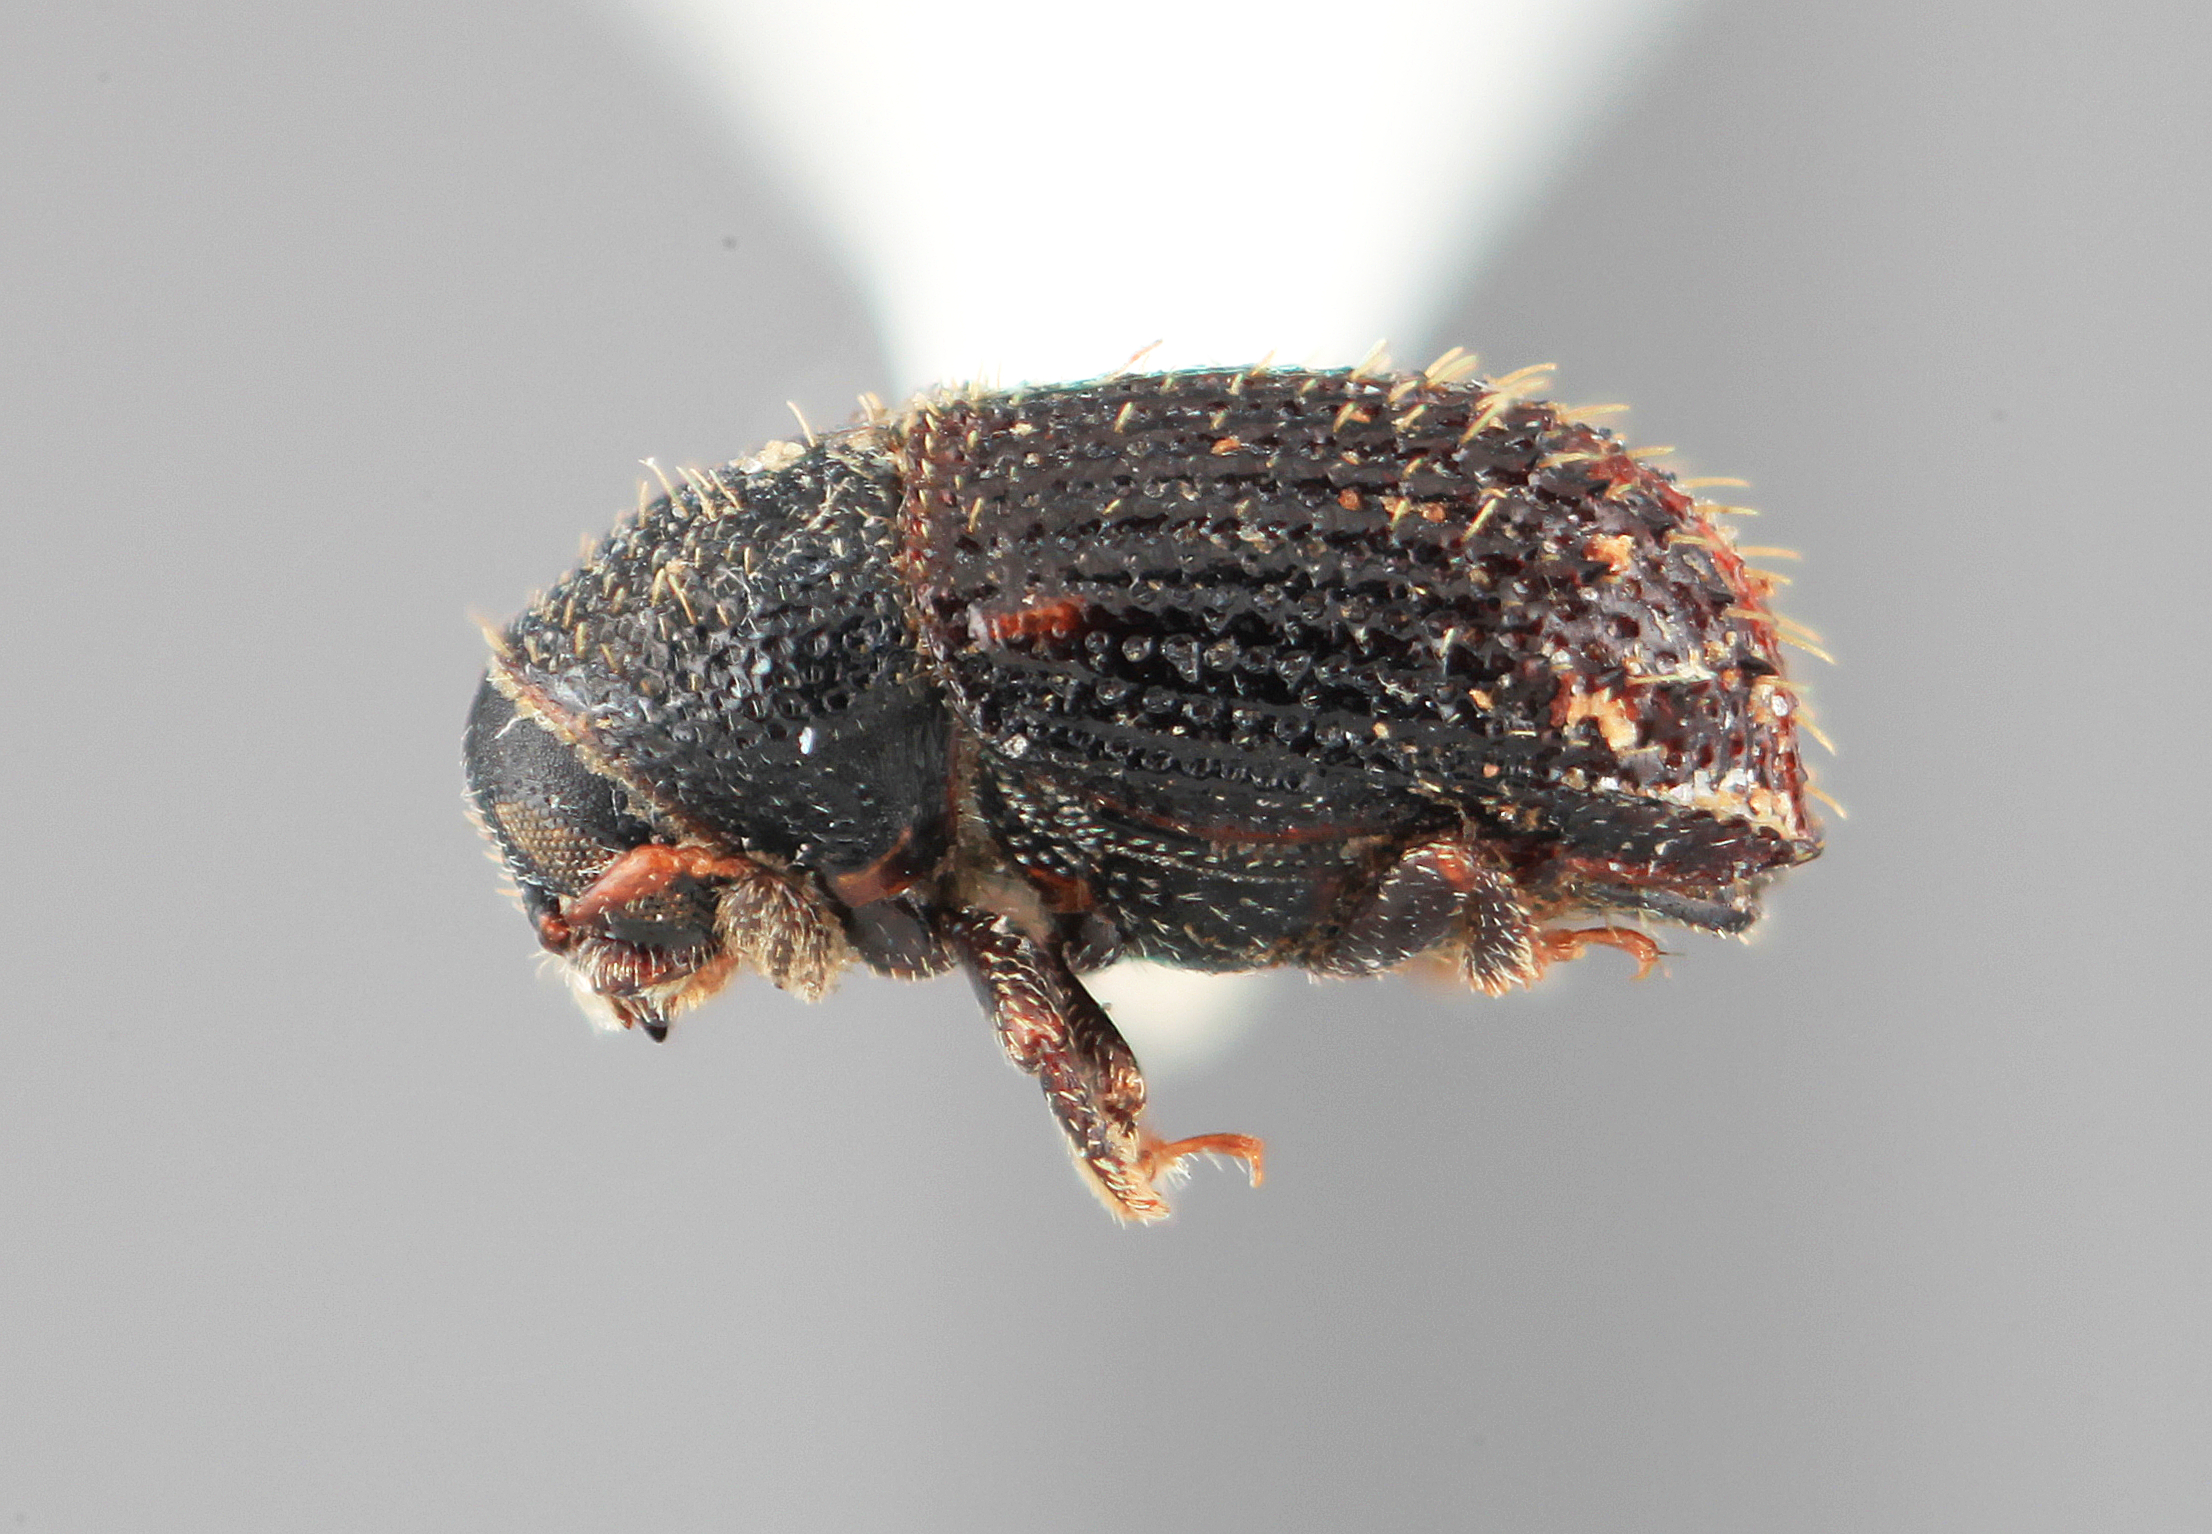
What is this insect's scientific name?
Phloeotribus fici
